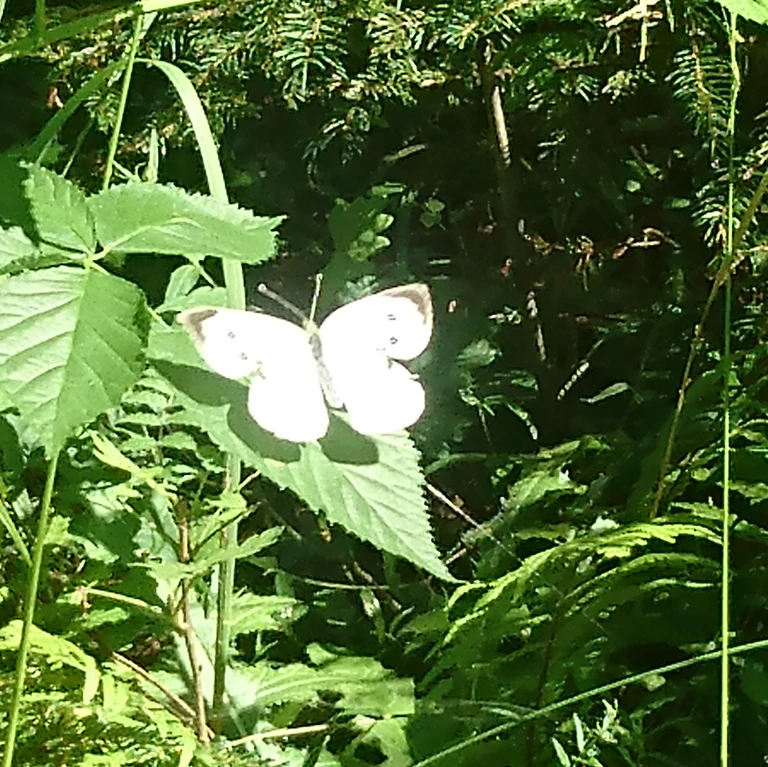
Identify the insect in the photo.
Pieris brassicae
